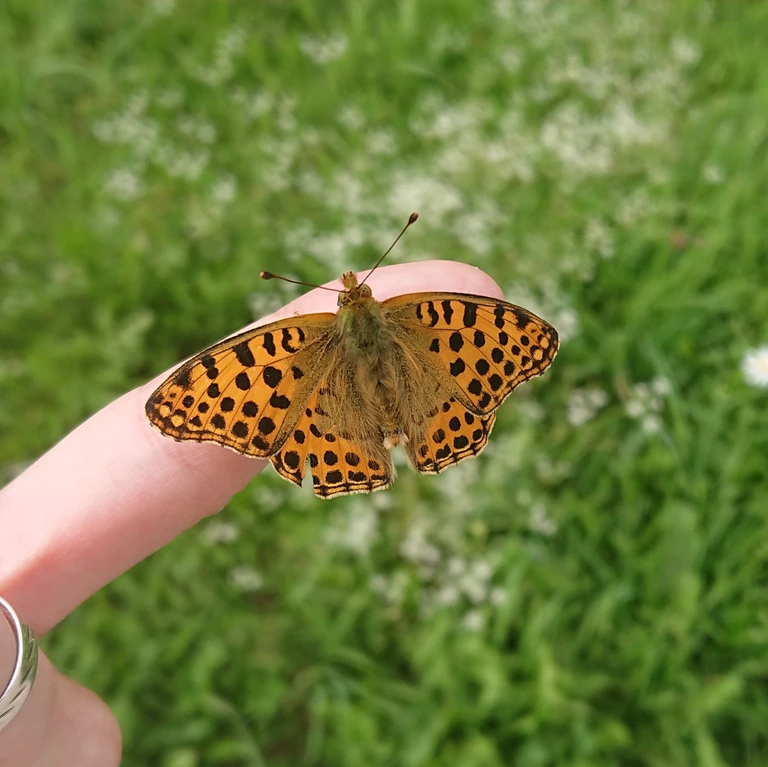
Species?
Issoria lathonia
